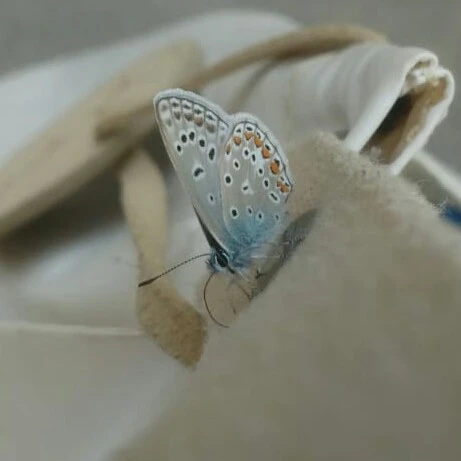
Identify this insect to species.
Polyommatus icarus
